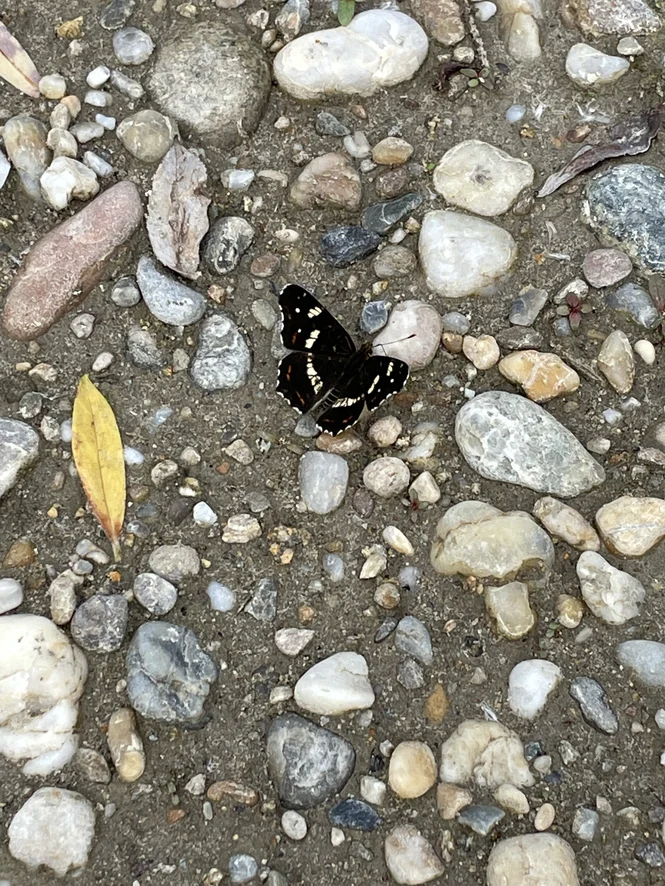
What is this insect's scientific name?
Araschnia levana
